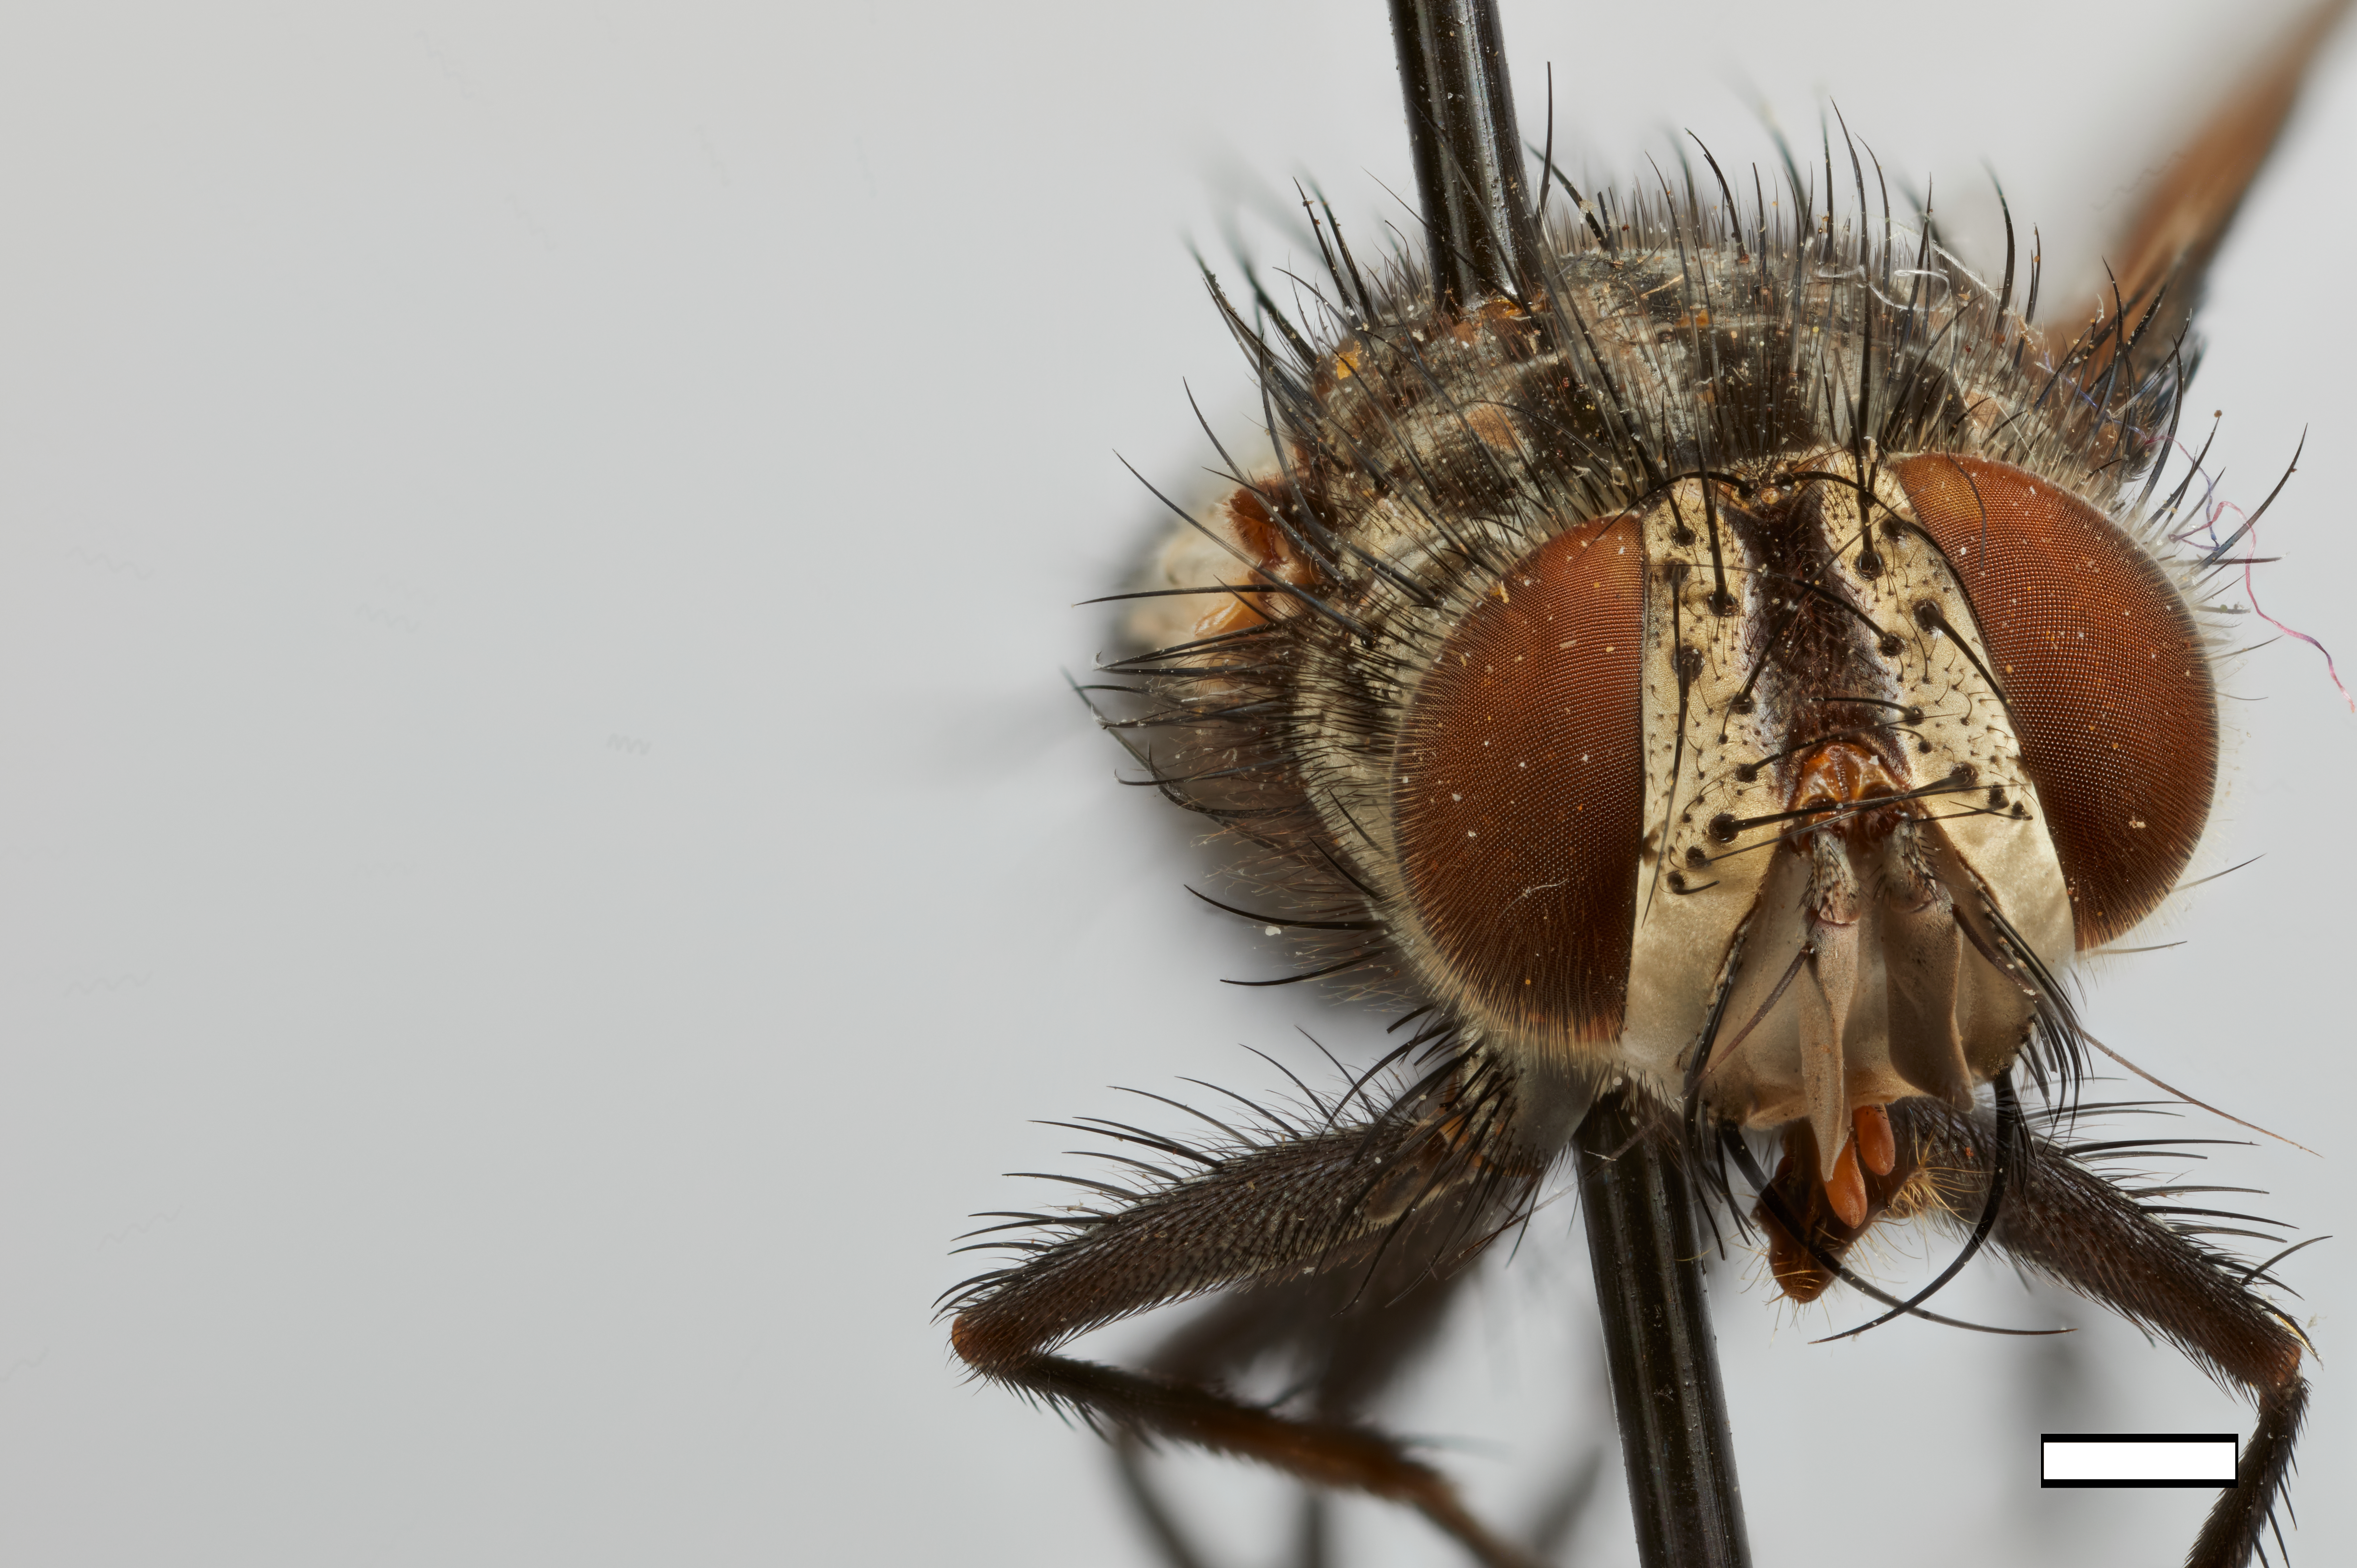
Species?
Palpexorista phoroceroides
